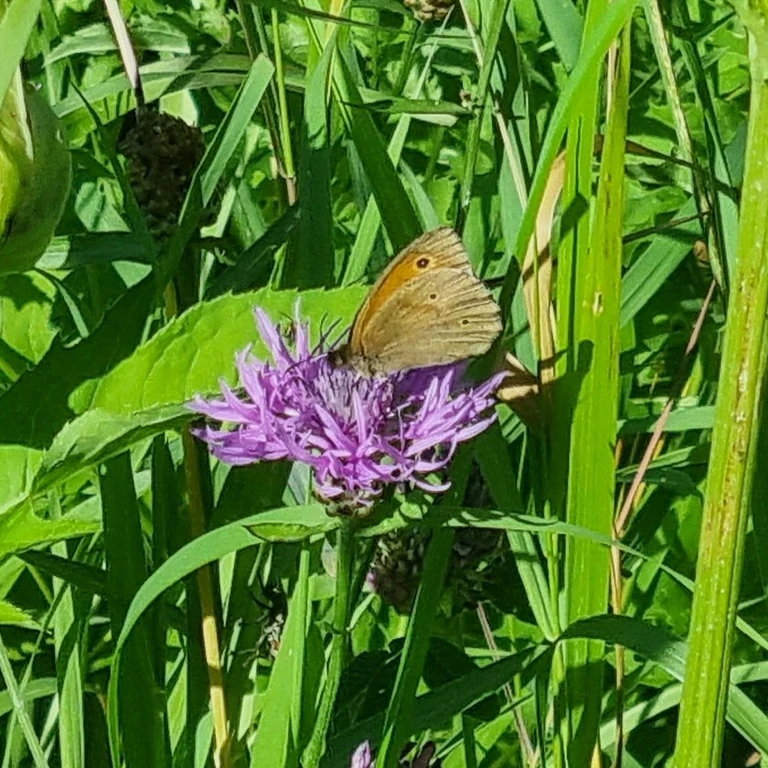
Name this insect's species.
Maniola jurtina
